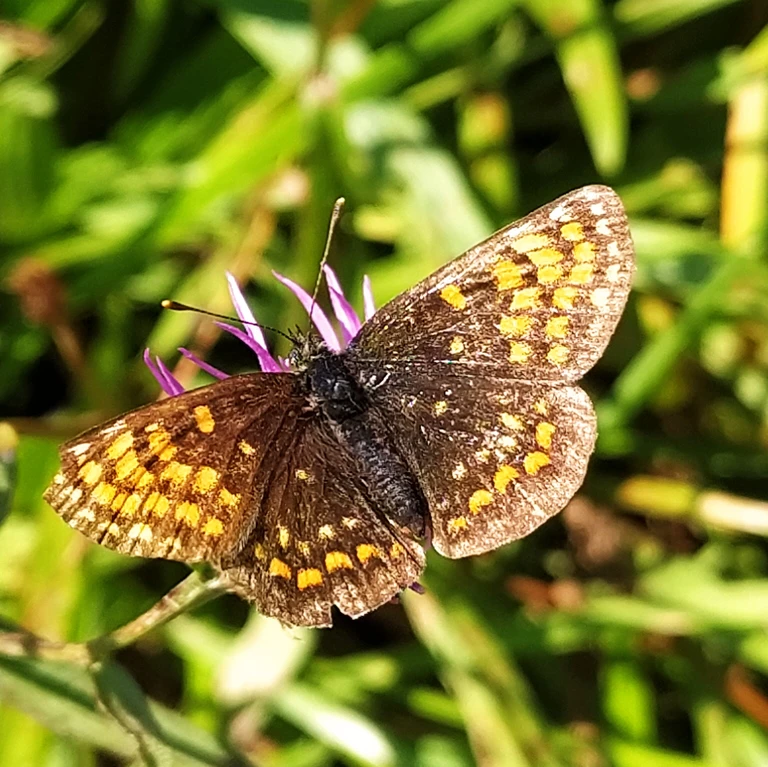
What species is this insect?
Melitaea diamina
